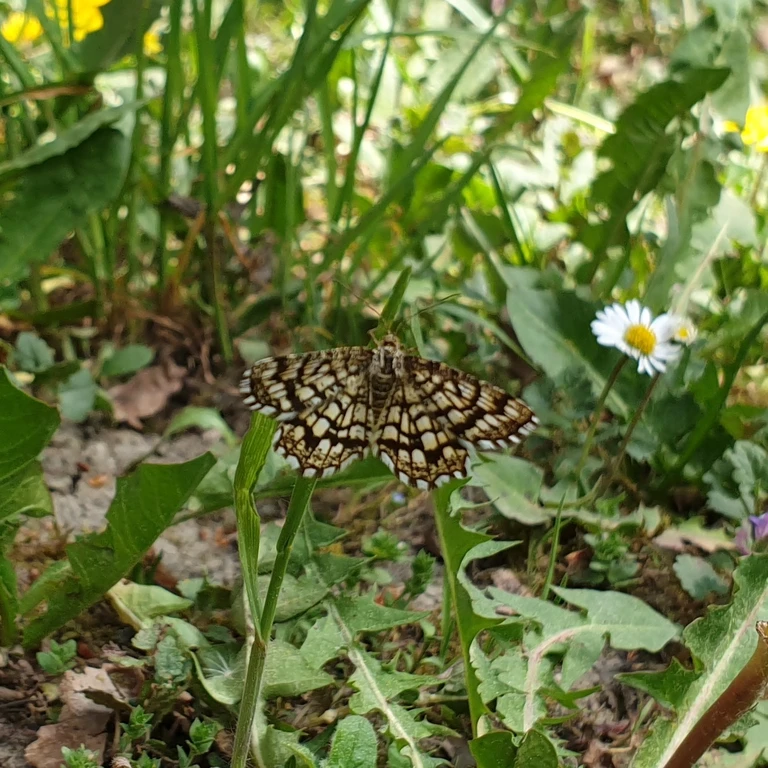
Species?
Chiasmia clathrata
